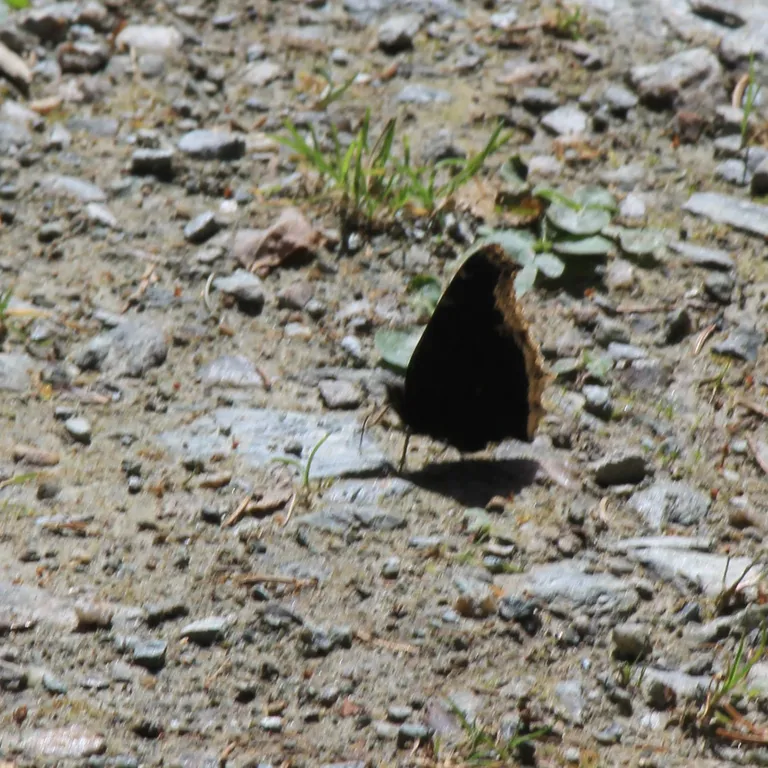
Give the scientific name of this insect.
Nymphalis antiopa
